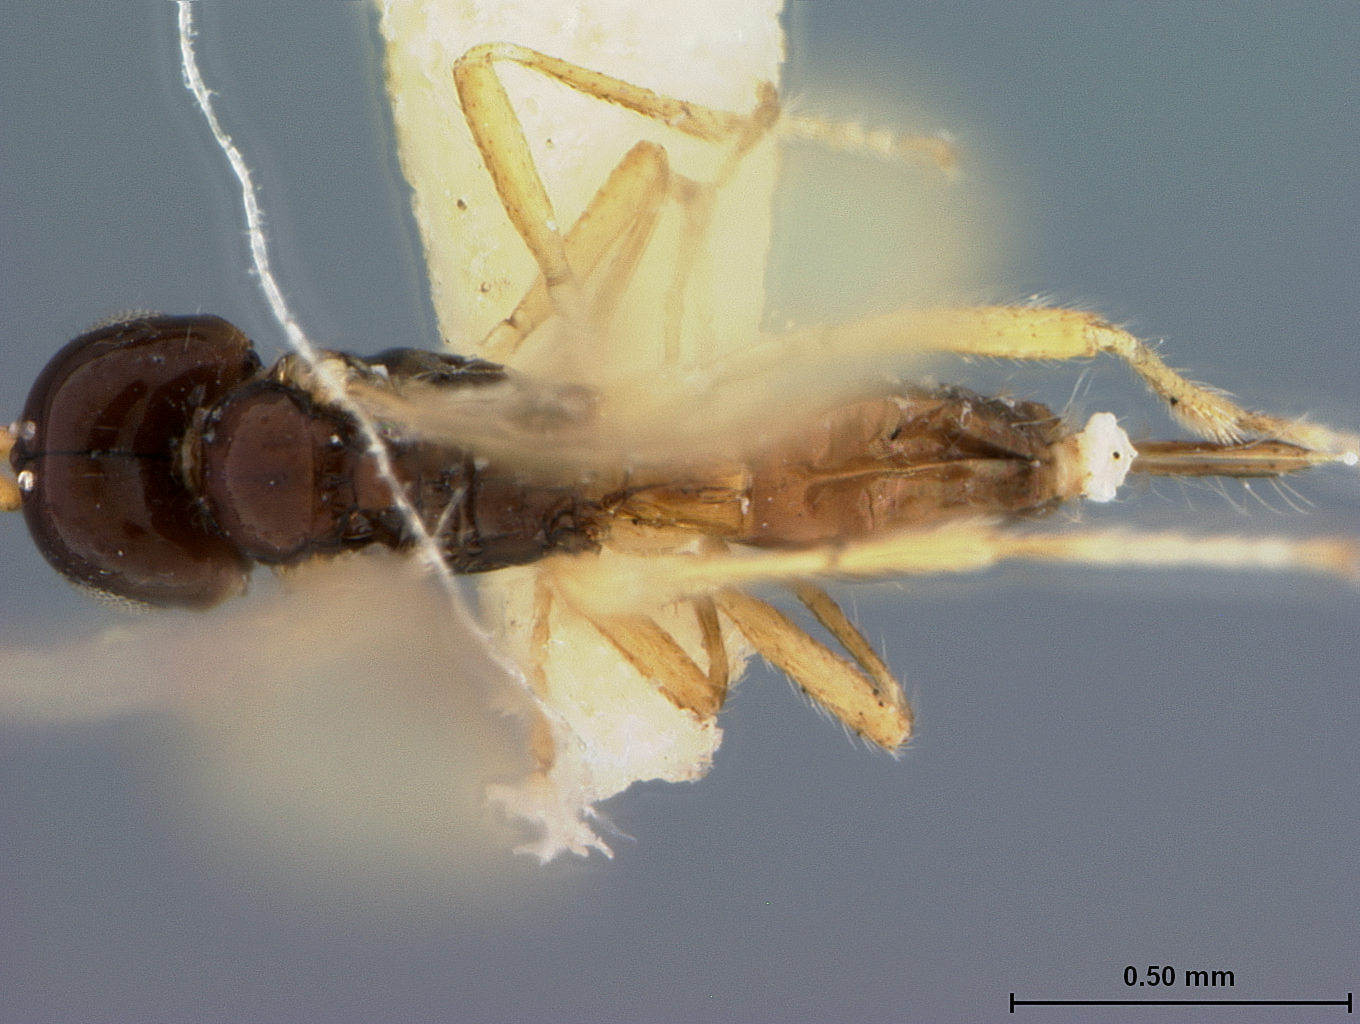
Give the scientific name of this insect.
Aphaereta varipedis
